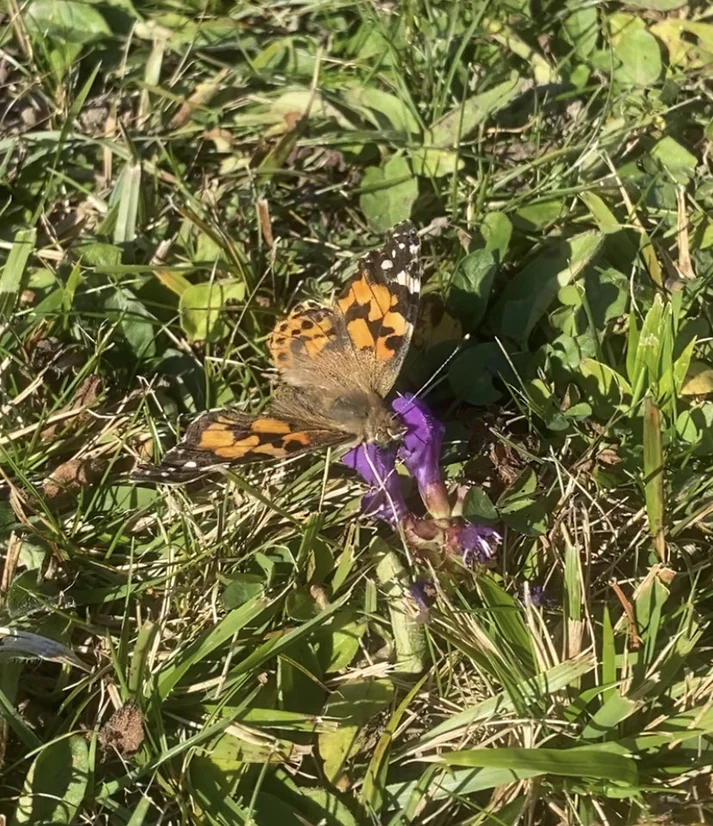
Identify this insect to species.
Vanessa cardui
